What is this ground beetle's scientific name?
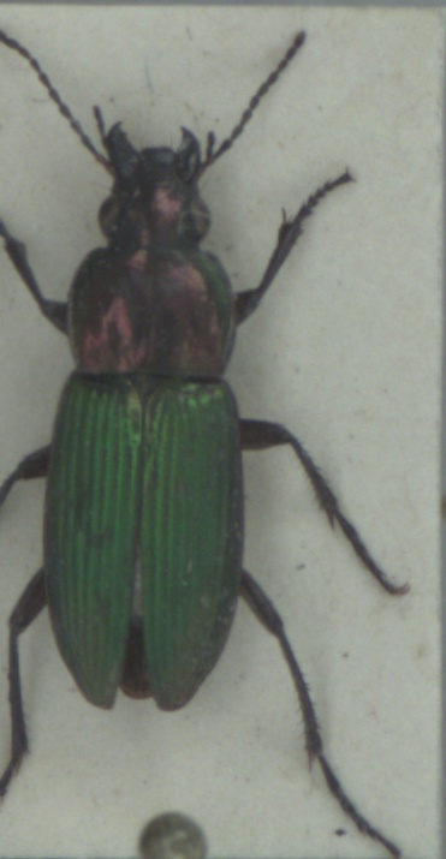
Poecilus kugelanni
